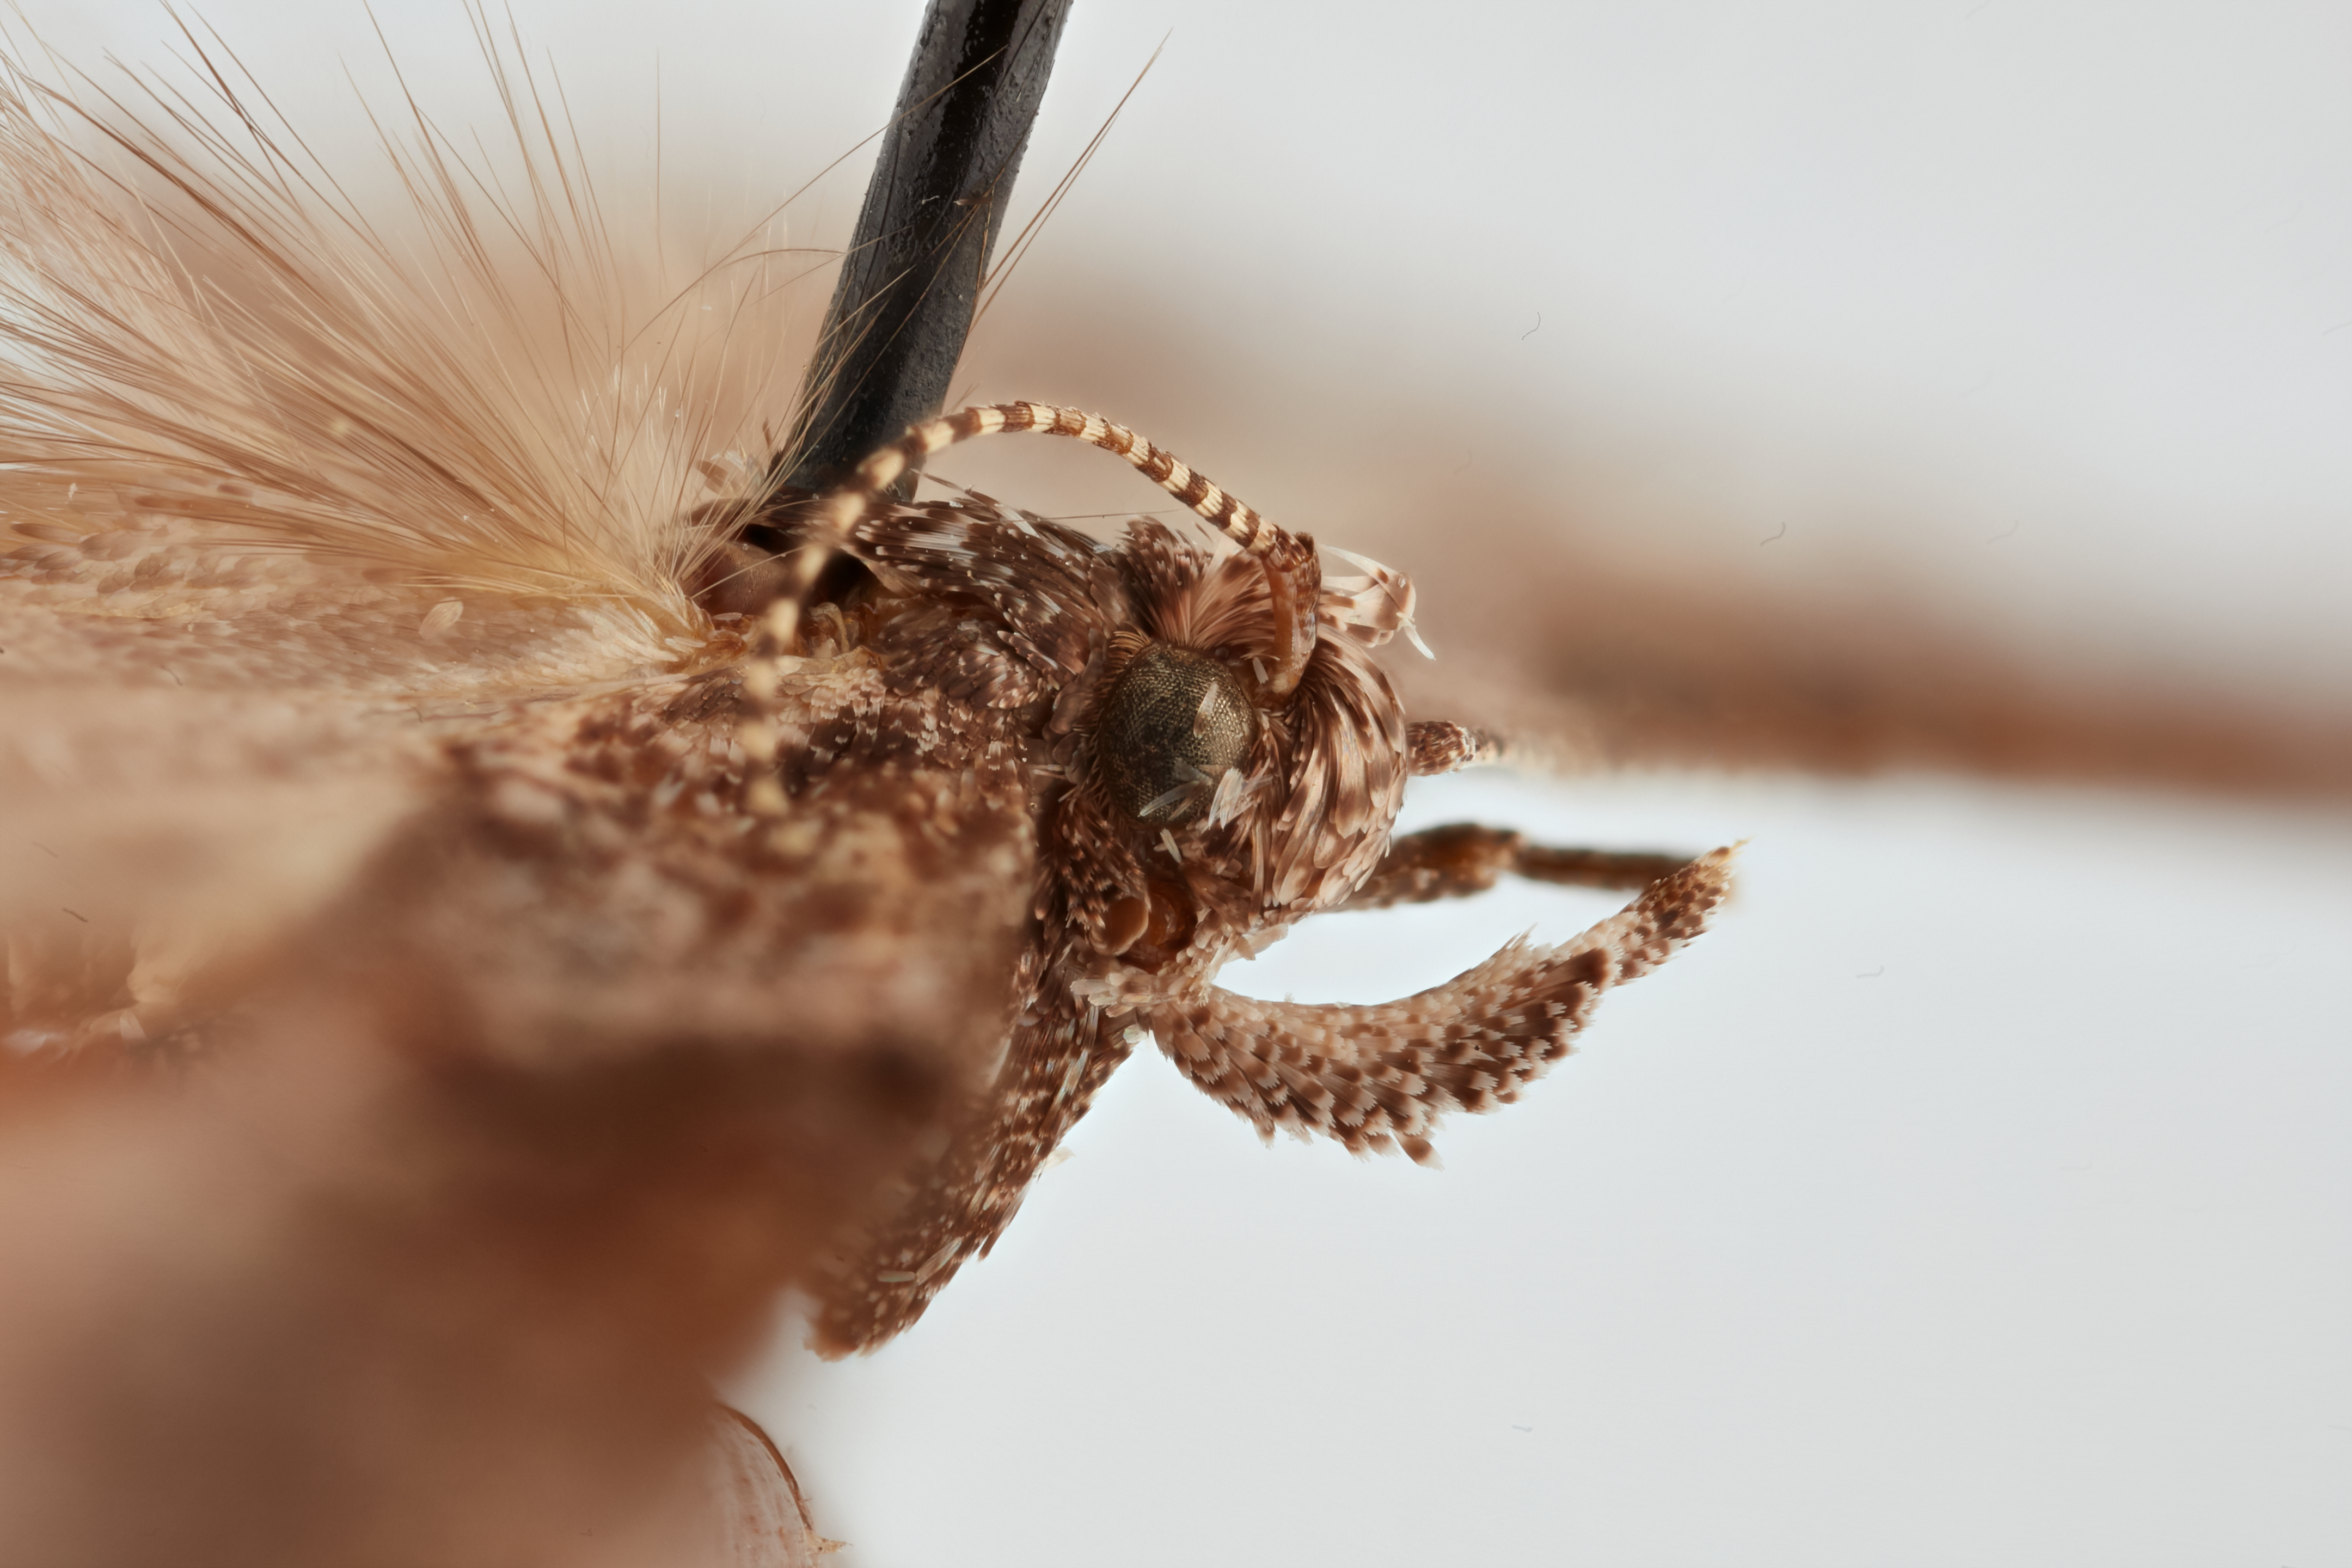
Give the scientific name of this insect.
Gnorimoschema gallaesolidaginis
